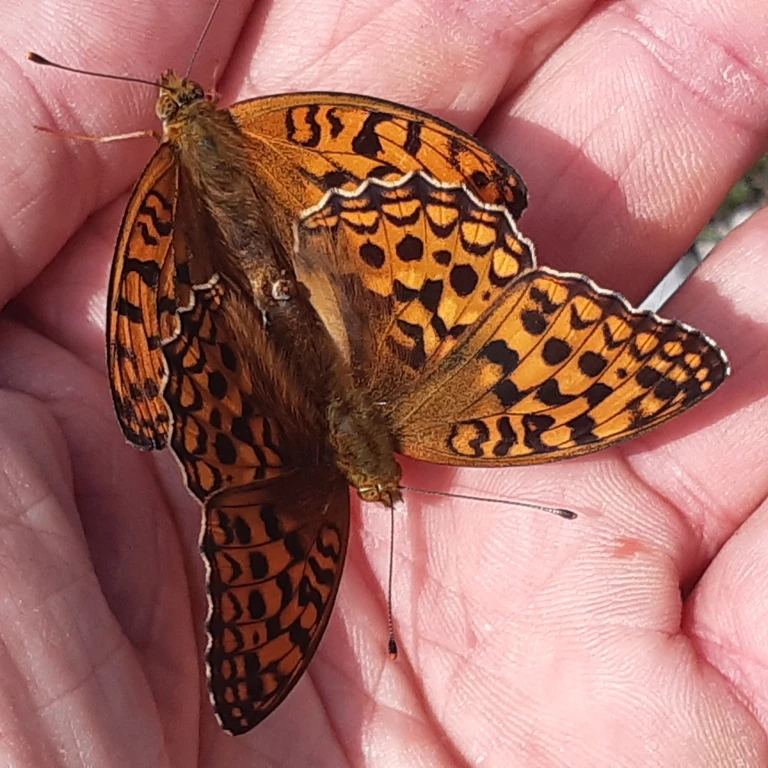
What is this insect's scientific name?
Fabriciana adippe
